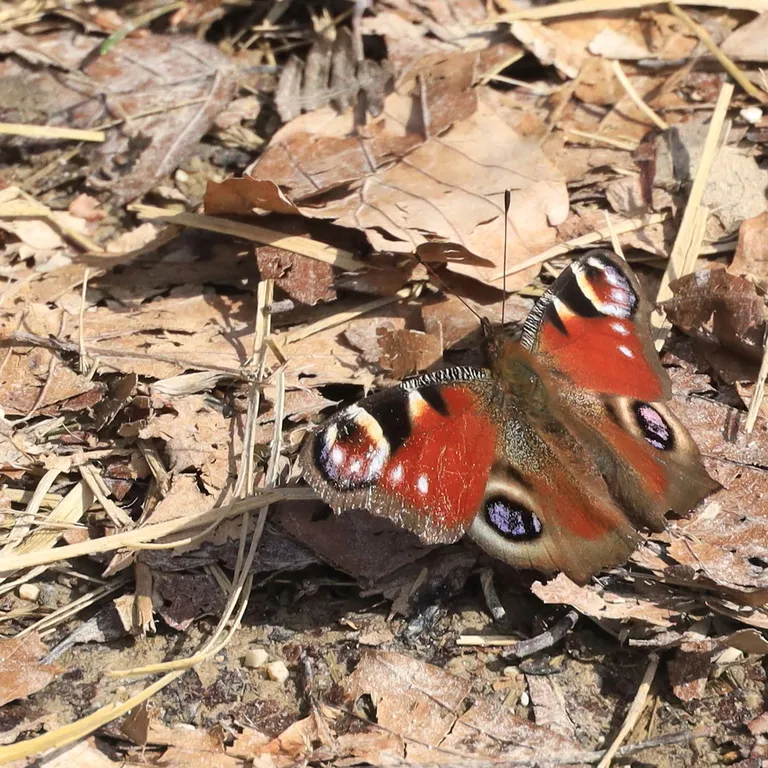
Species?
Aglais io
